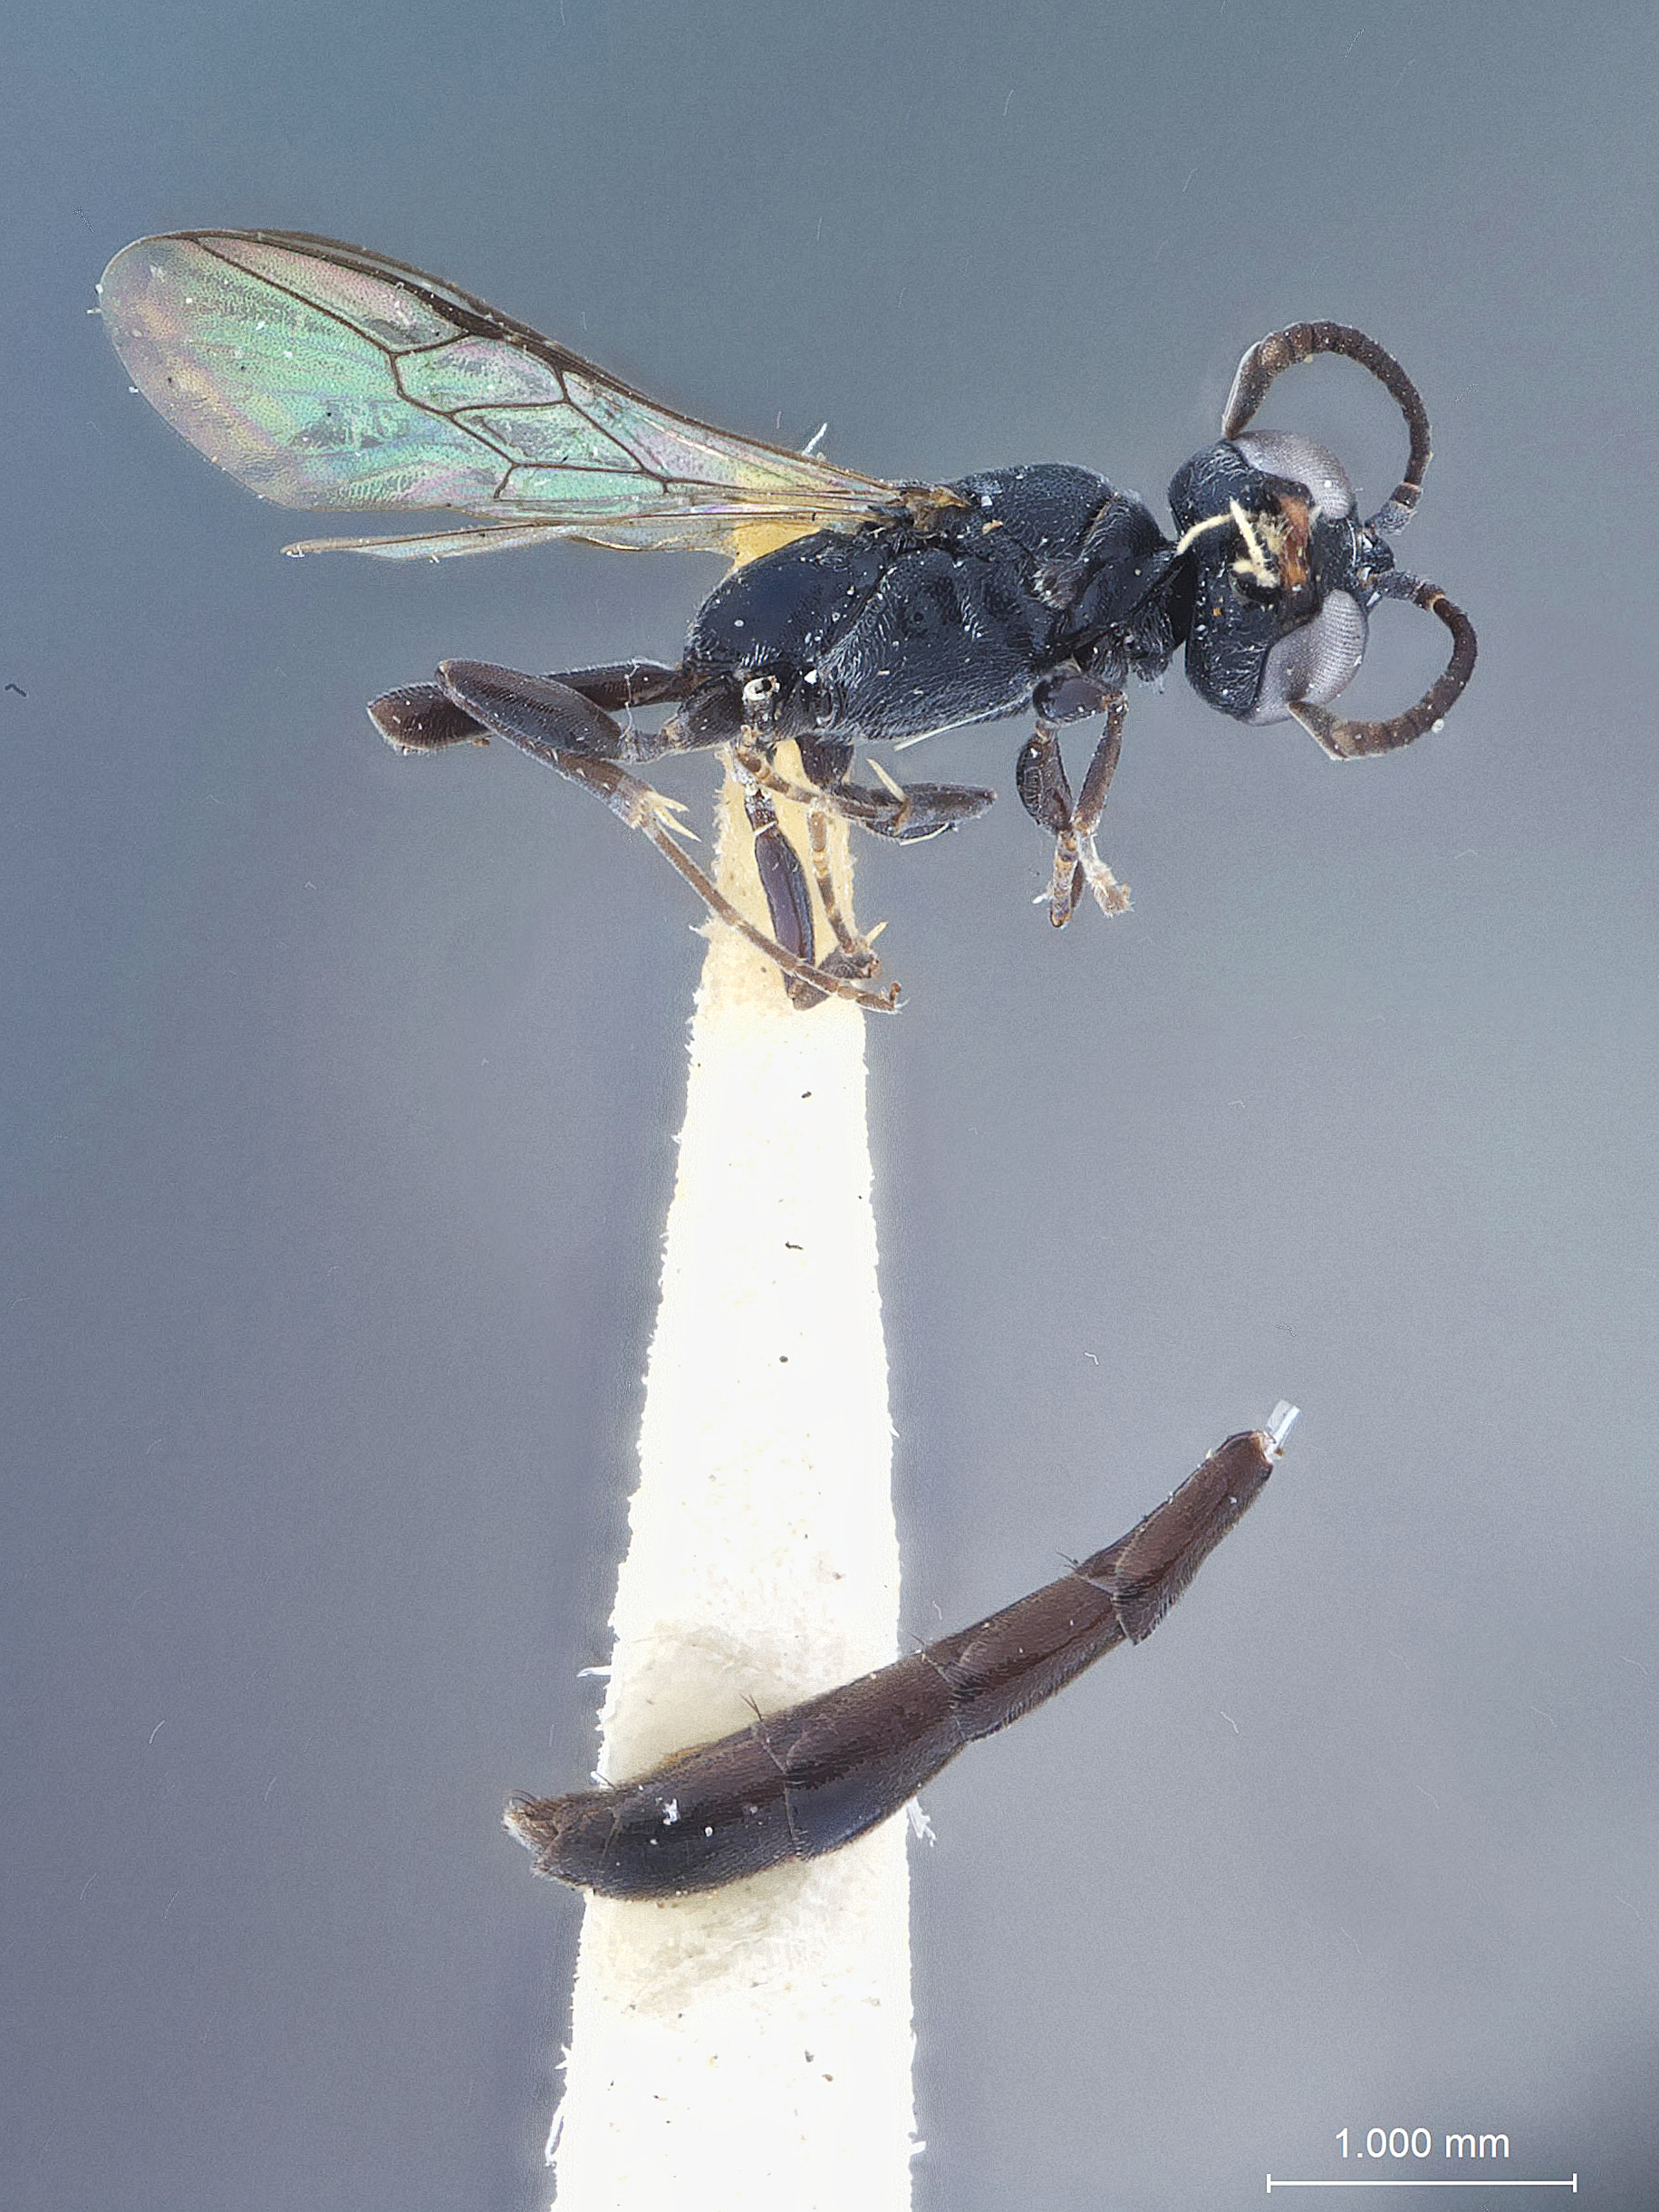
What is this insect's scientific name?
Trypoxylon bellardi
